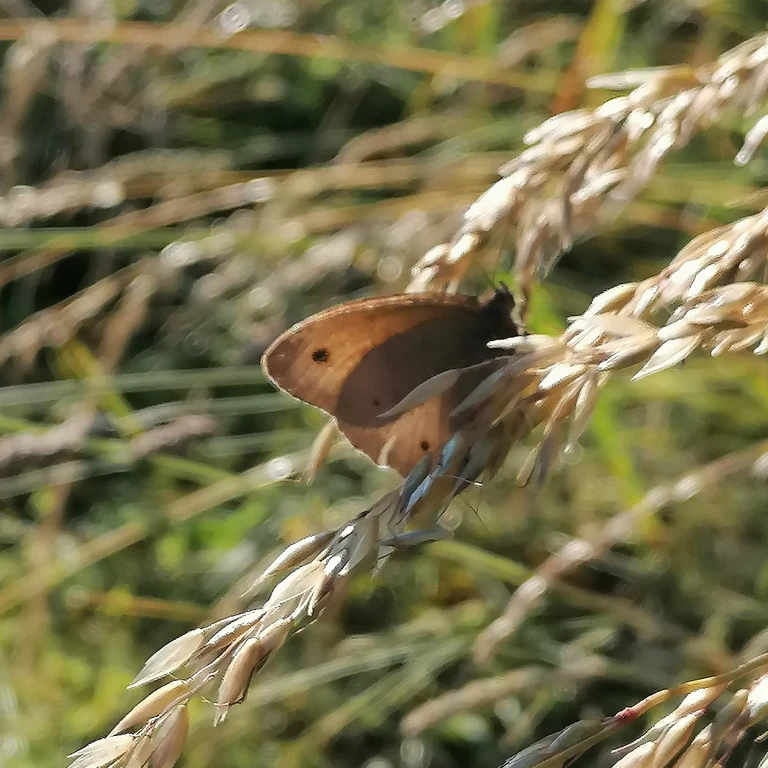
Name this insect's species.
Maniola jurtina
